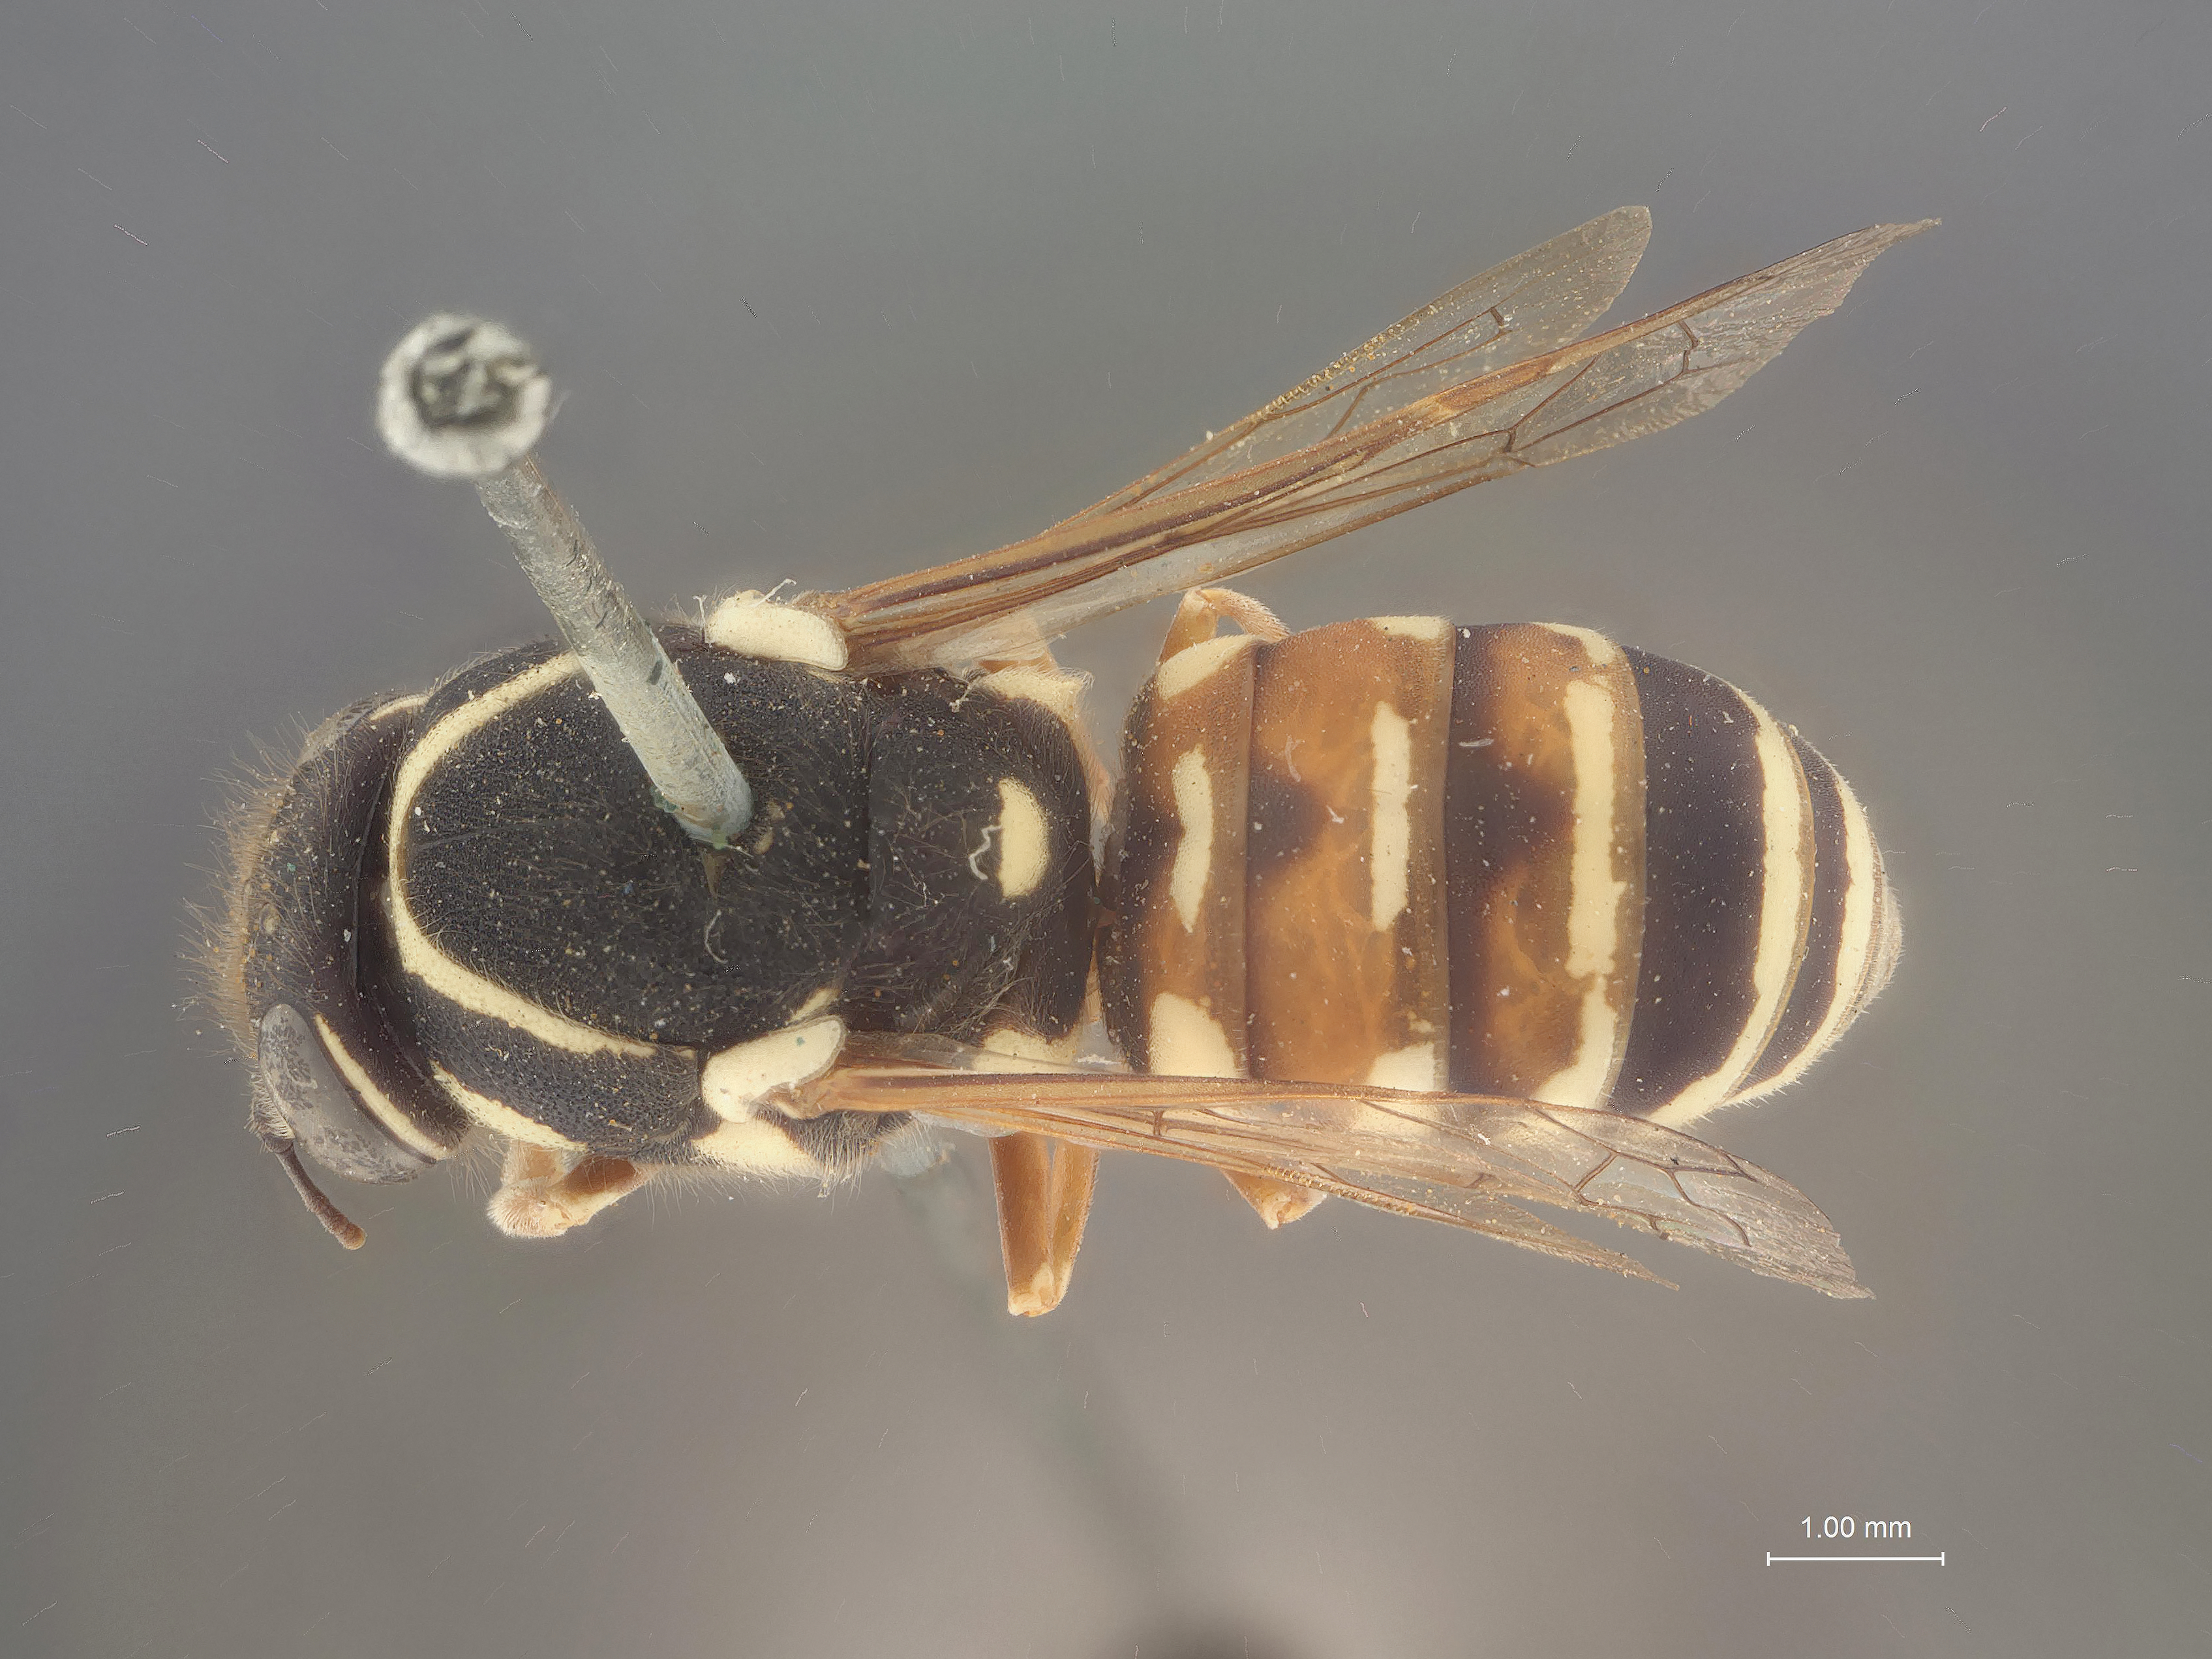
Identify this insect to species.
Pseudomasaris zonalis
